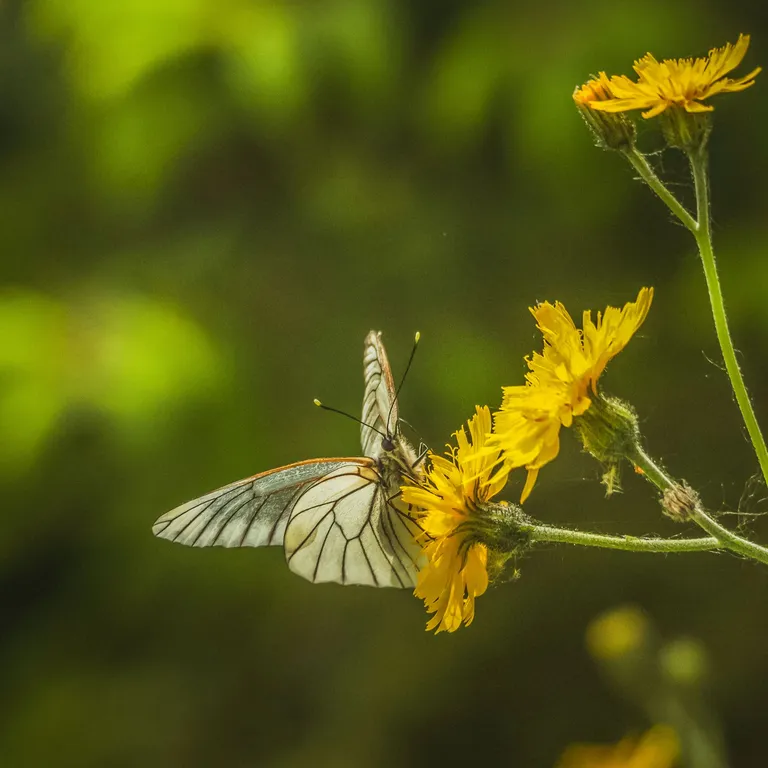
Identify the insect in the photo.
Aporia crataegi
